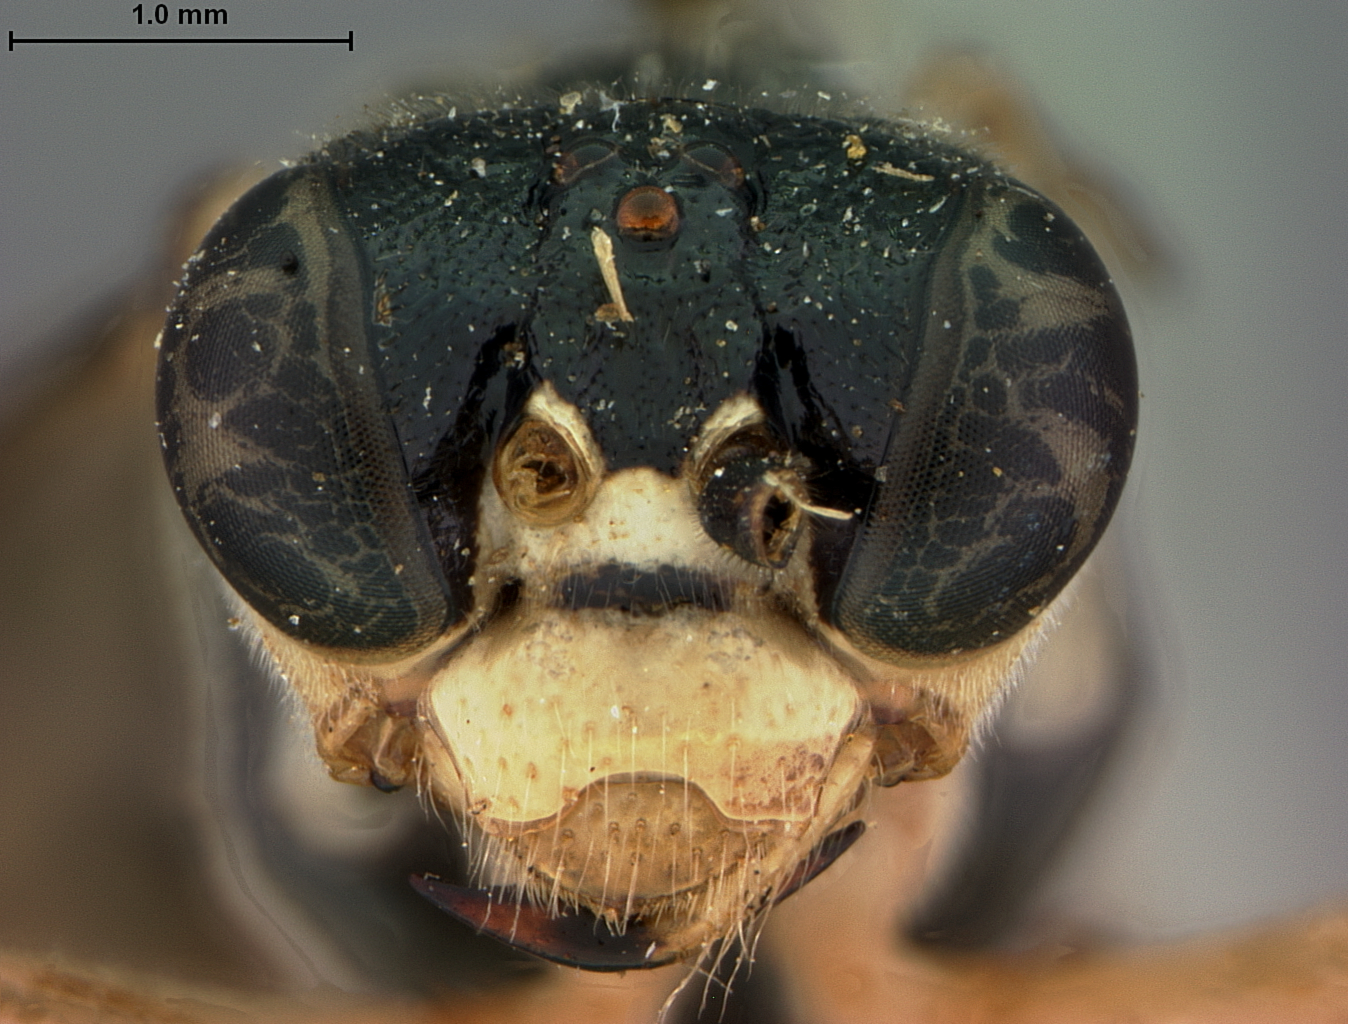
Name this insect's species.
Tenthredella kumaonensis
